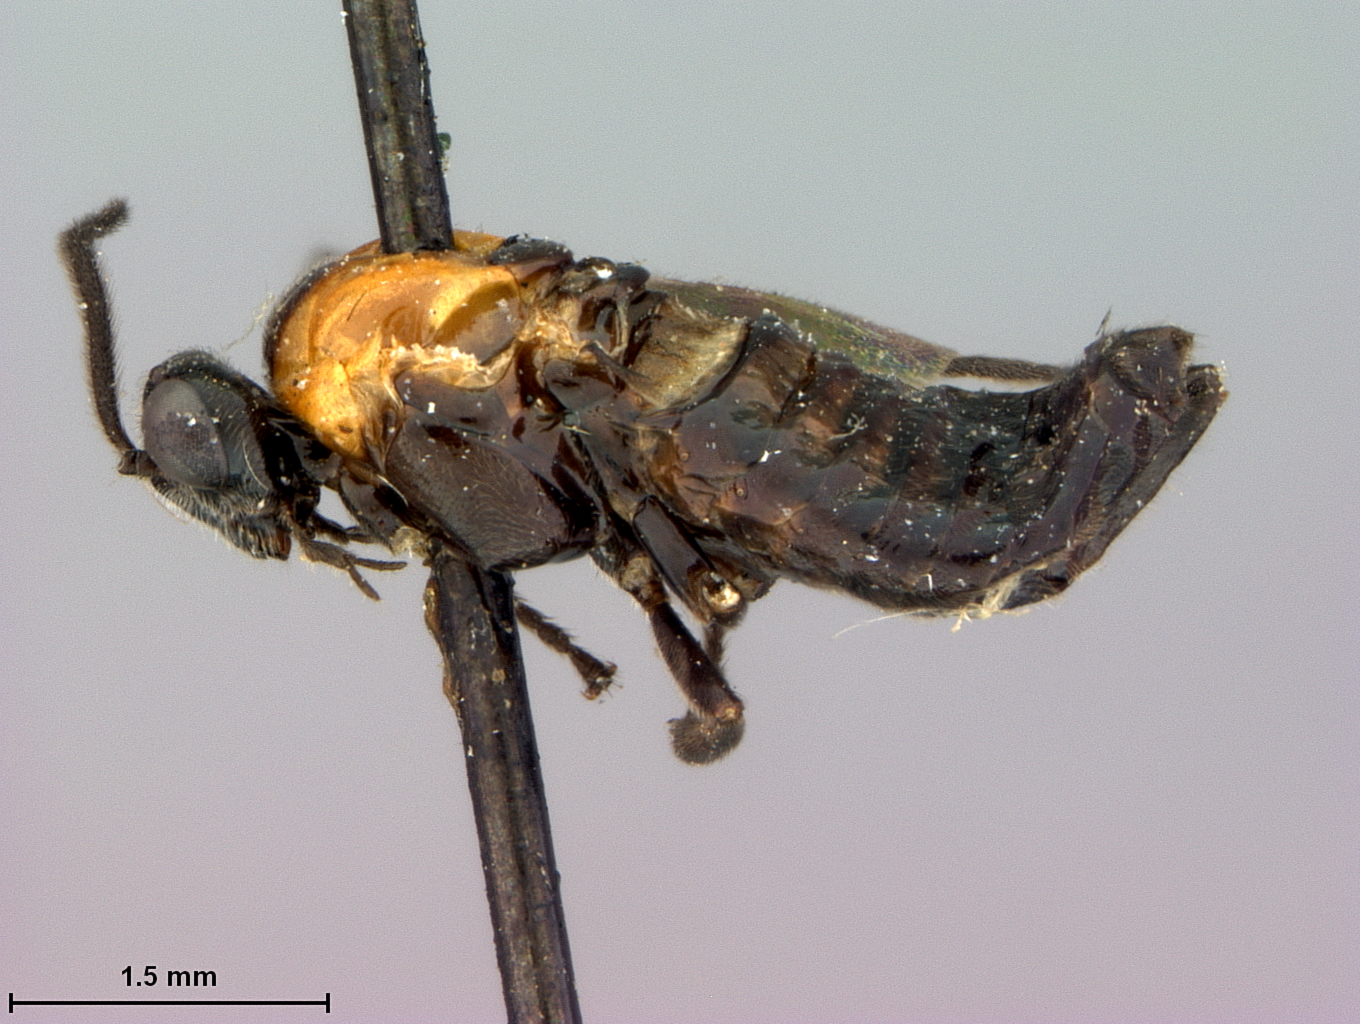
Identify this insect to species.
Atomacera decepta
